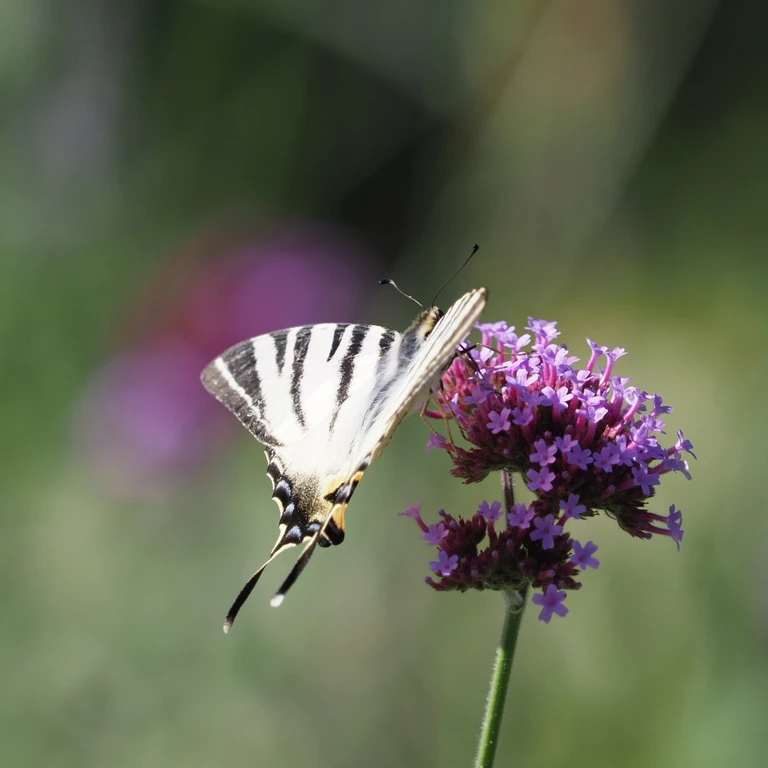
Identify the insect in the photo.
Iphiclides podalirius
